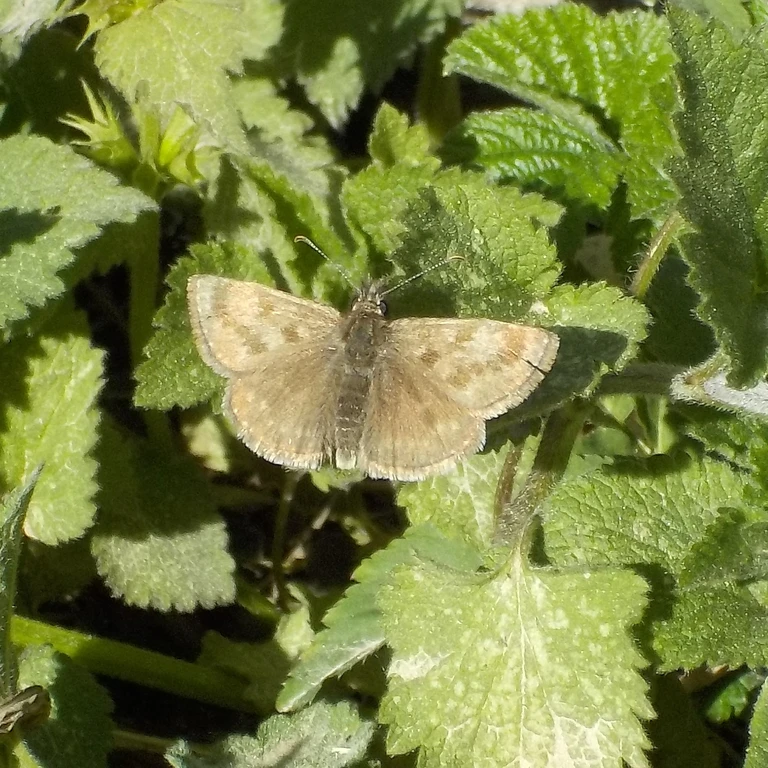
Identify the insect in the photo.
Erynnis tages
